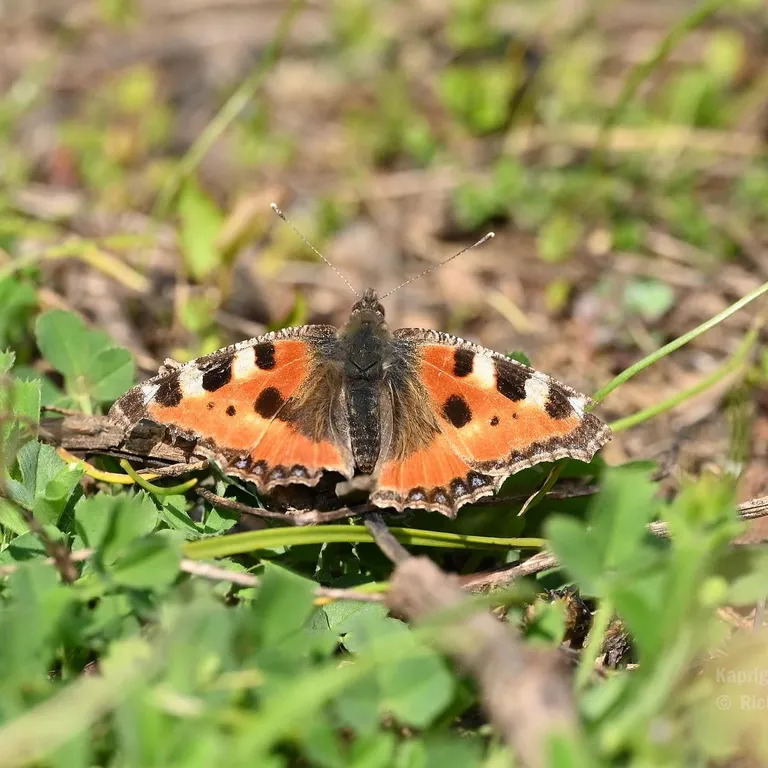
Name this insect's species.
Aglais urticae
